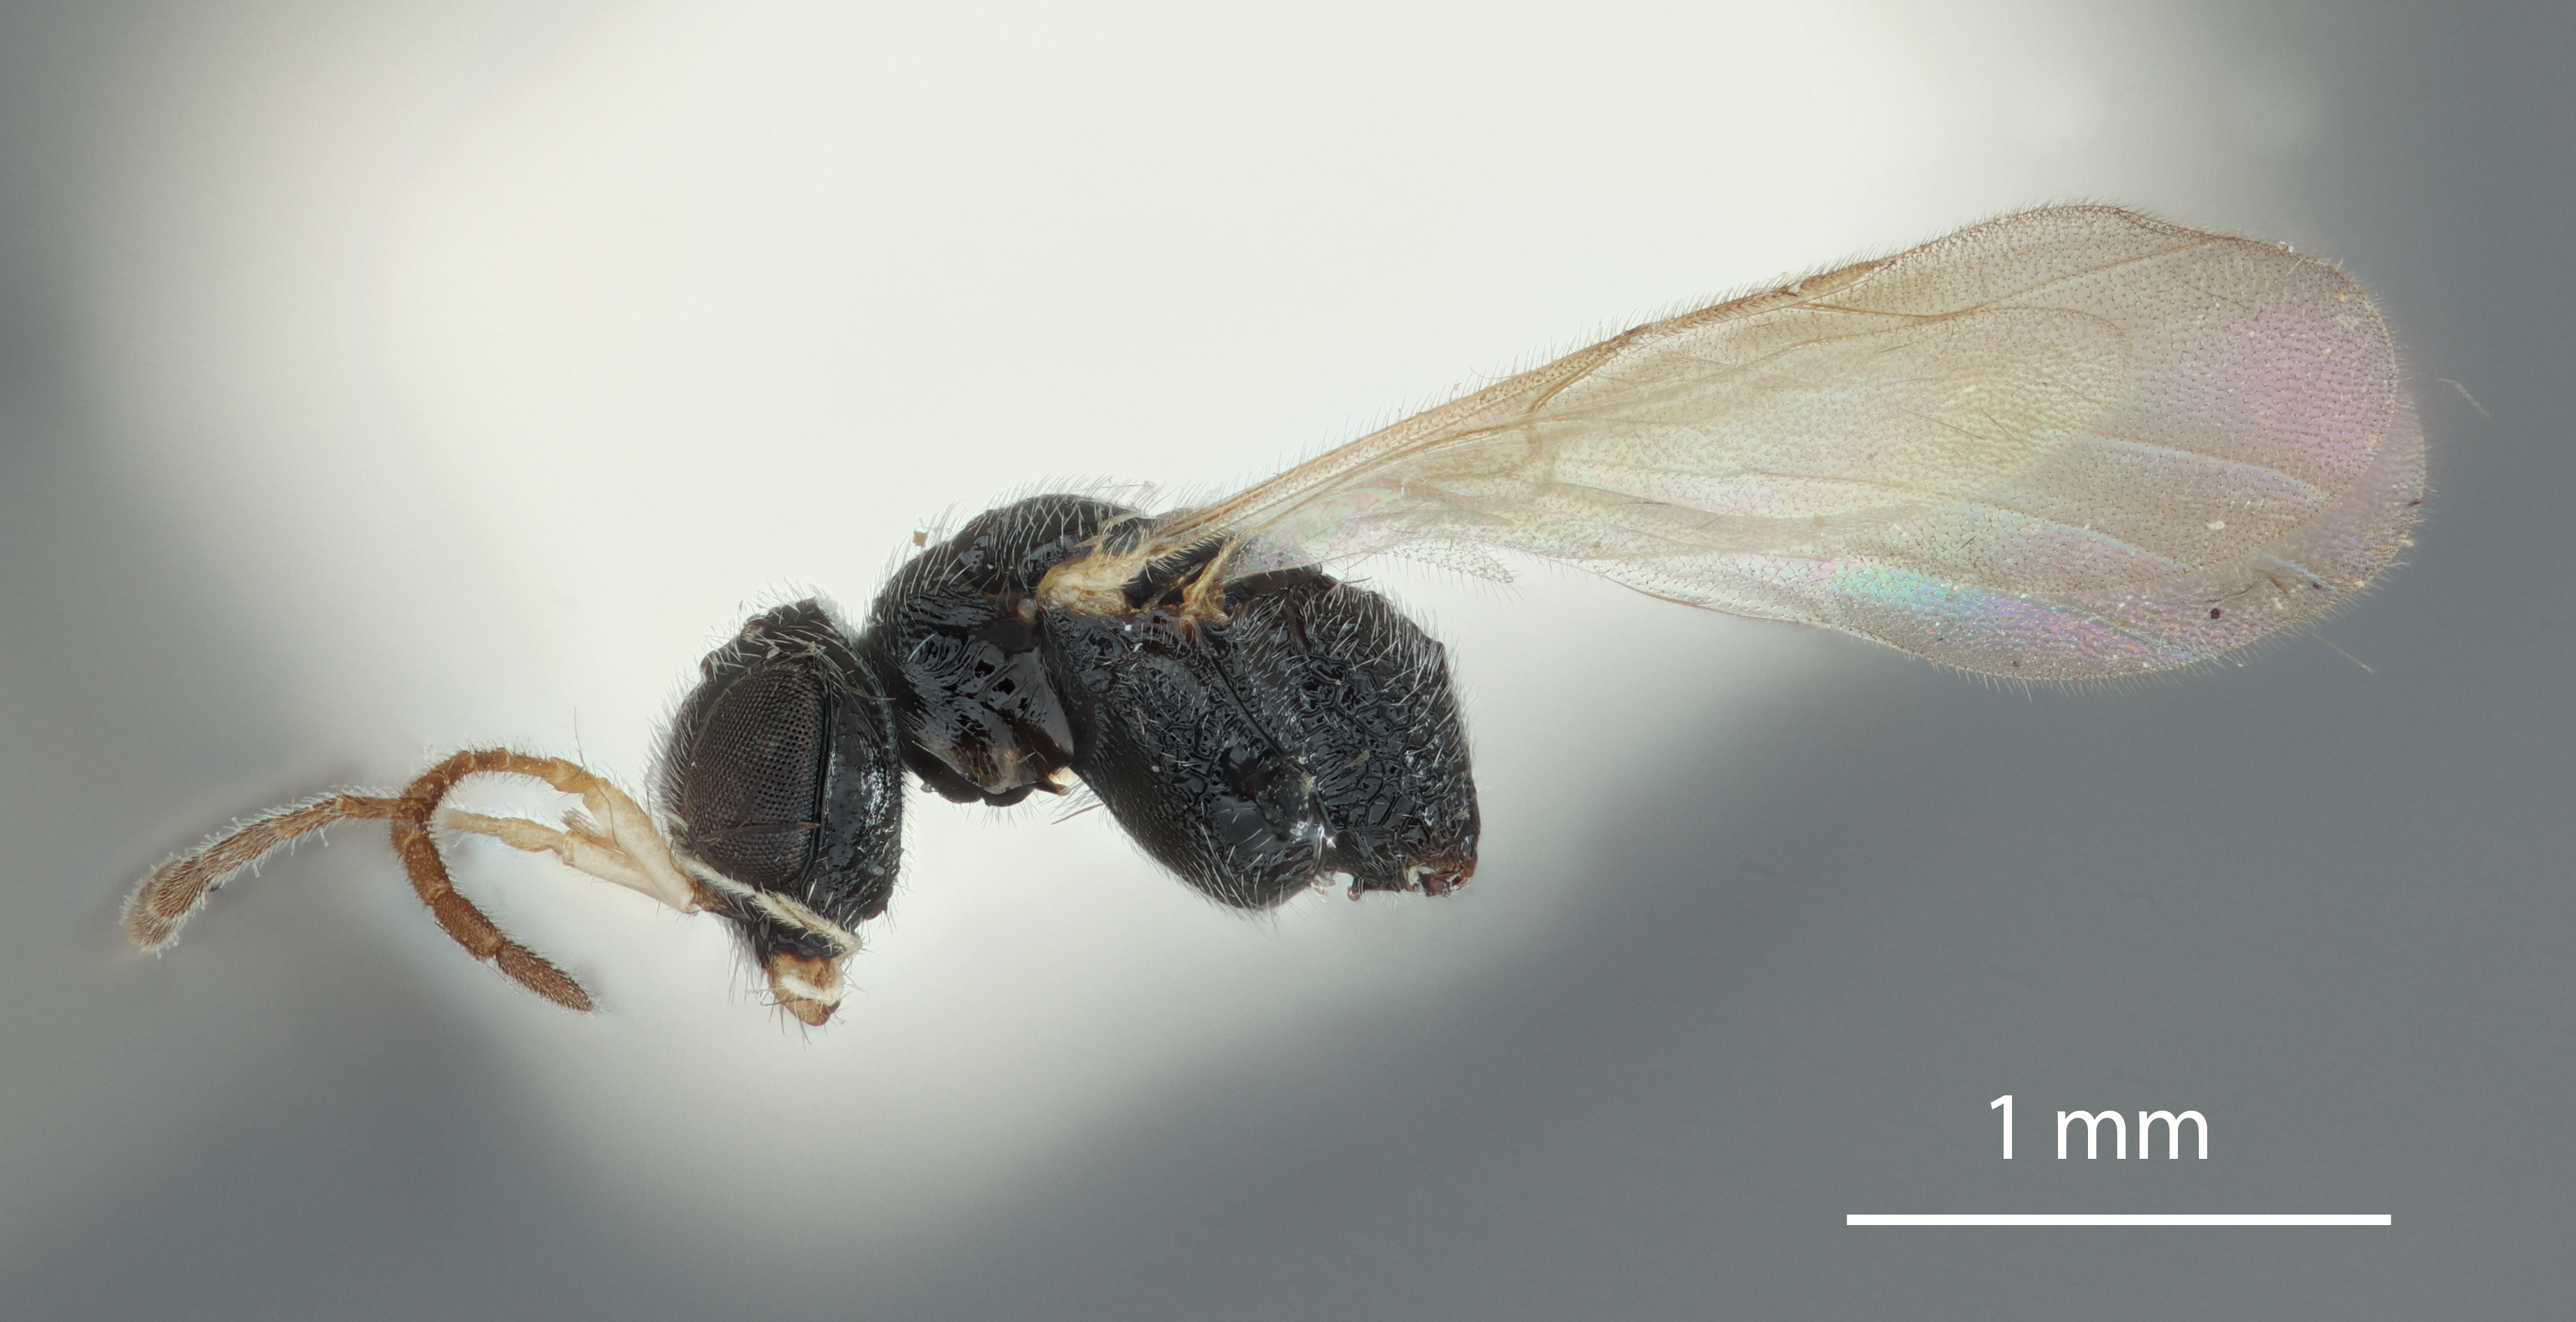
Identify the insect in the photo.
Anteon silvicolum
